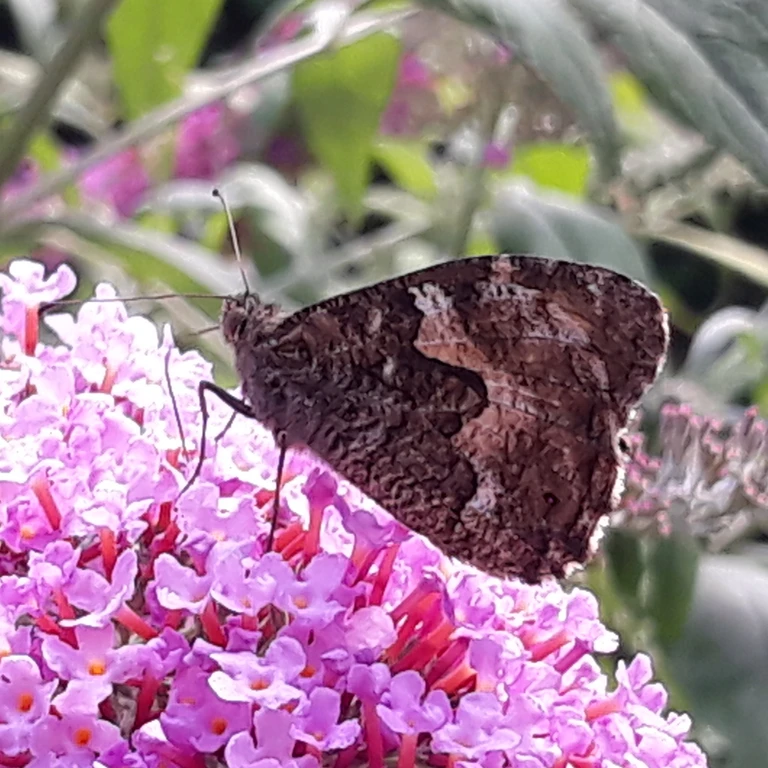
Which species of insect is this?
Hipparchia semele
